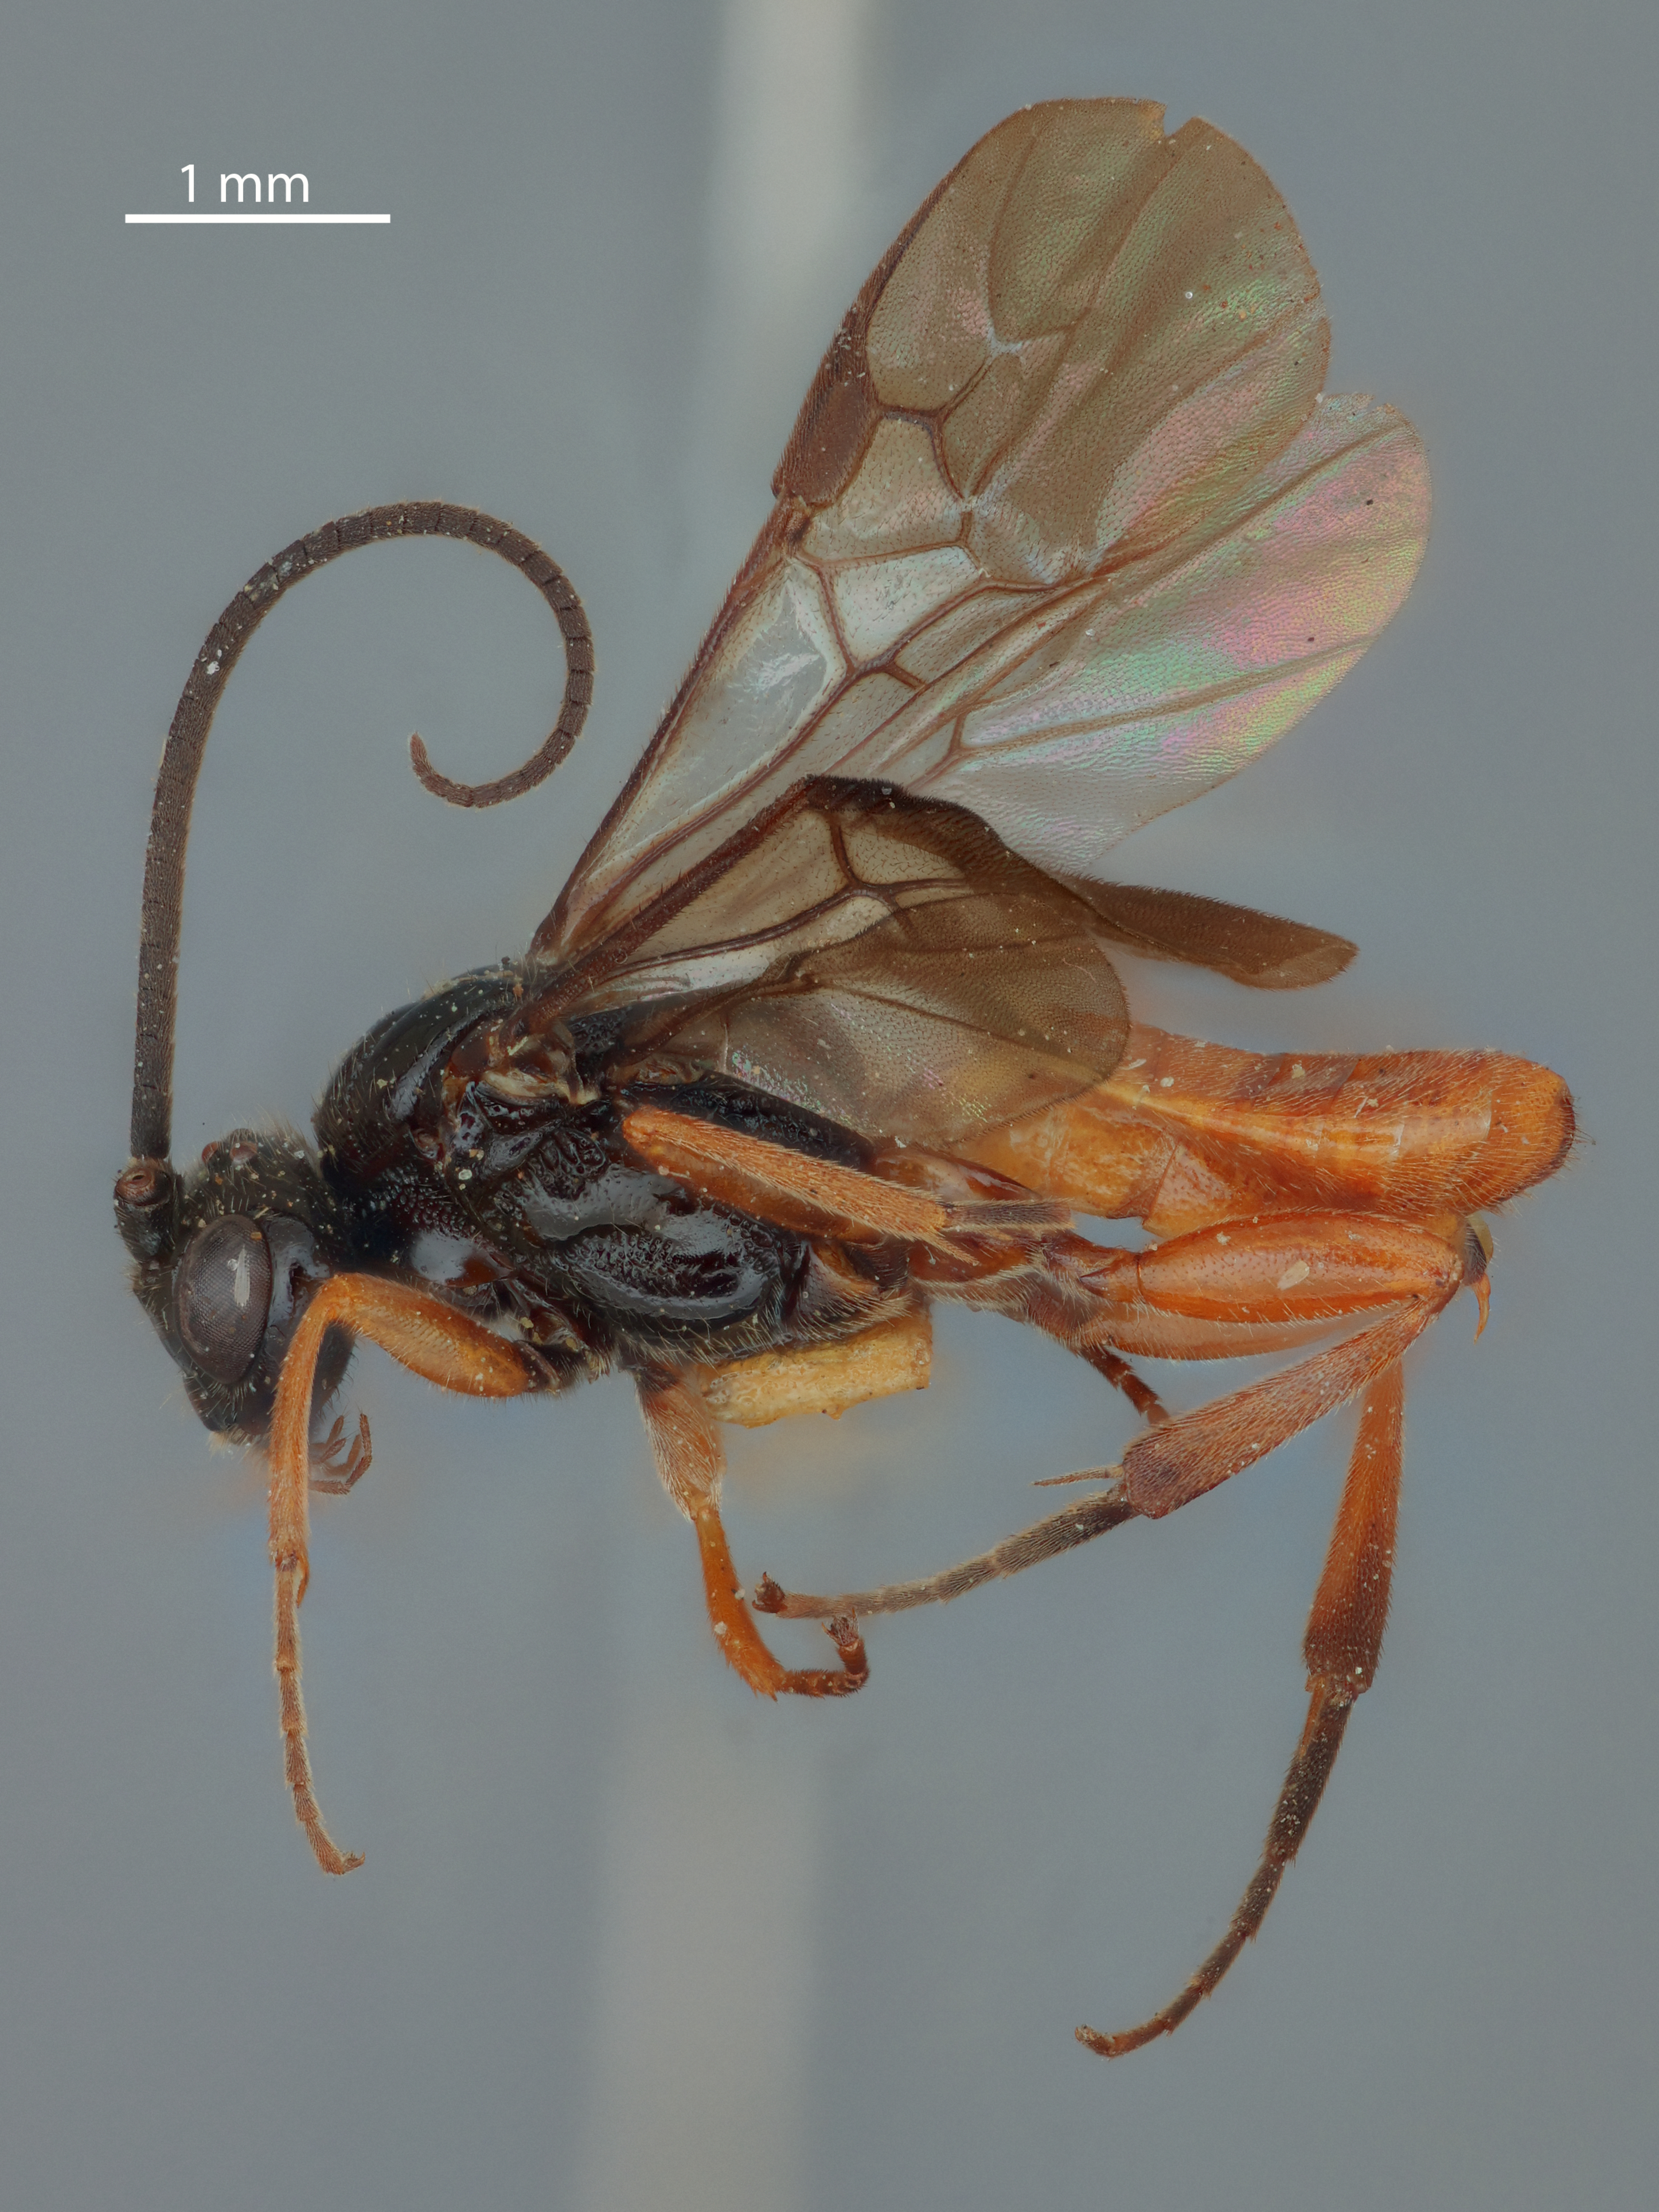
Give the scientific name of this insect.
Cardiochiles arugosus
